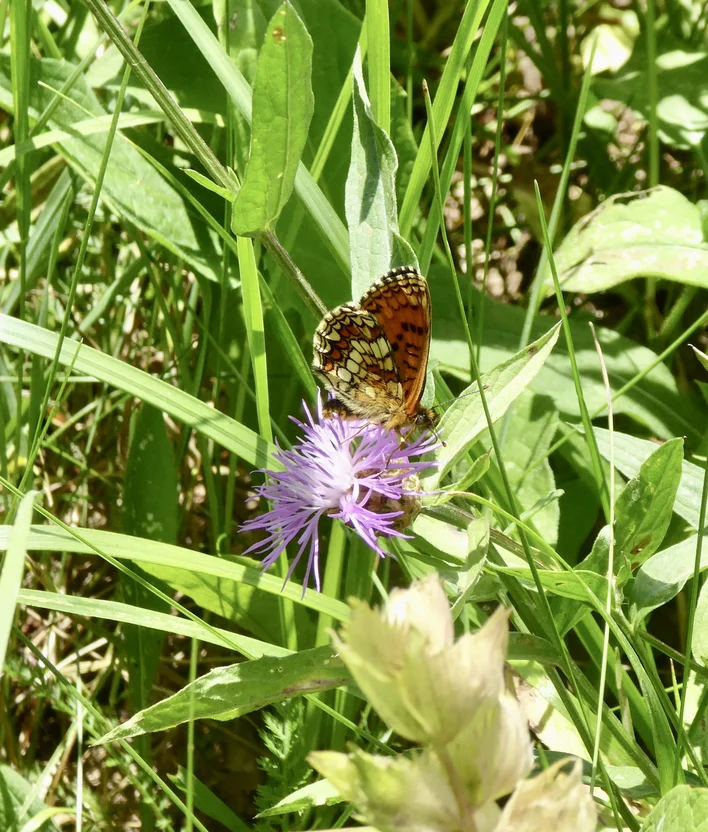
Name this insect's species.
Melitaea athalia
